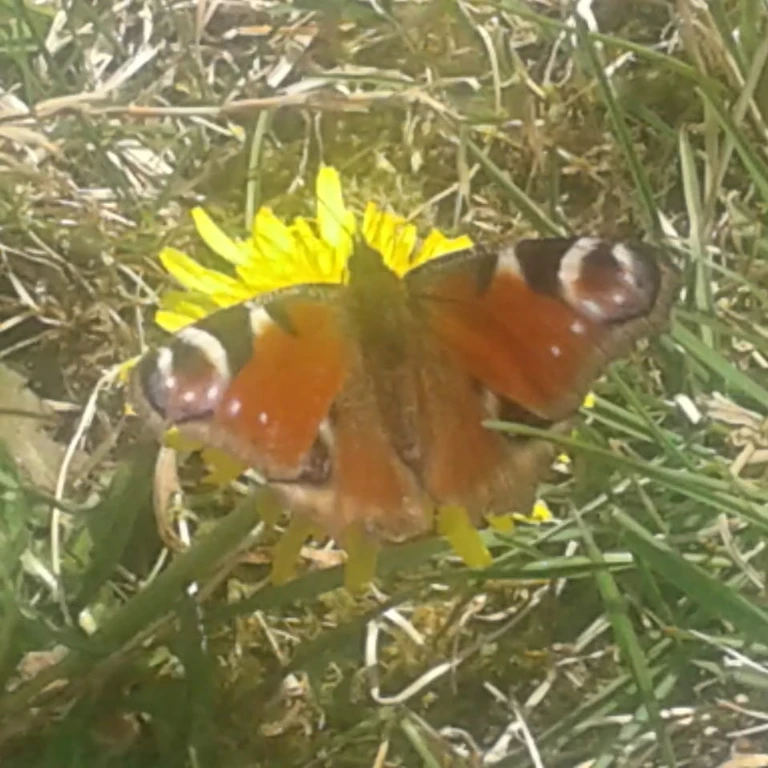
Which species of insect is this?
Aglais io
